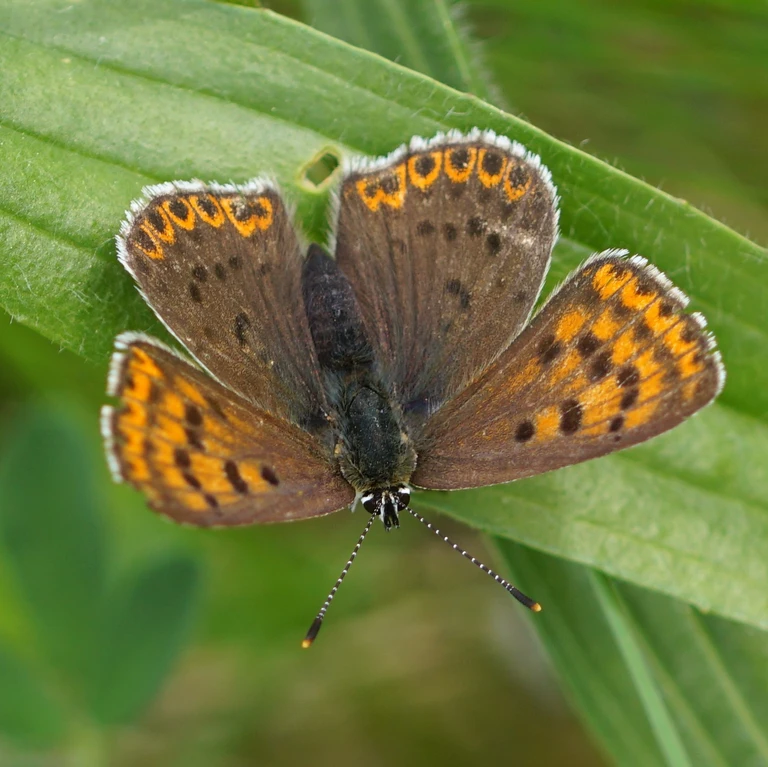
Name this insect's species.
Lycaena tityrus (also Loweia tityrus)
